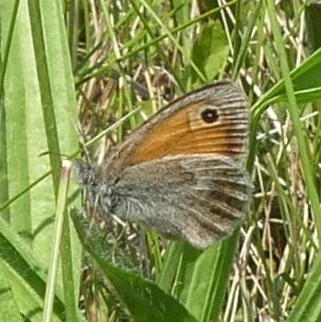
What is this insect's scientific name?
Coenonympha pamphilus
